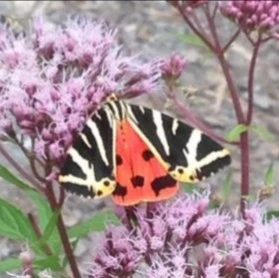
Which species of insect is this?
Euplagia quadripunctaria
